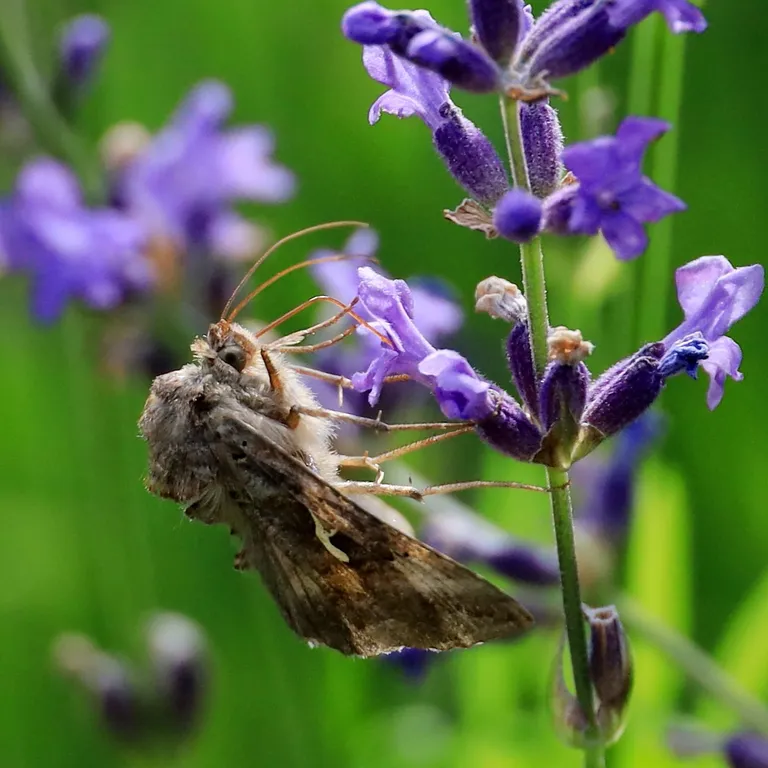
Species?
Autographa gamma
